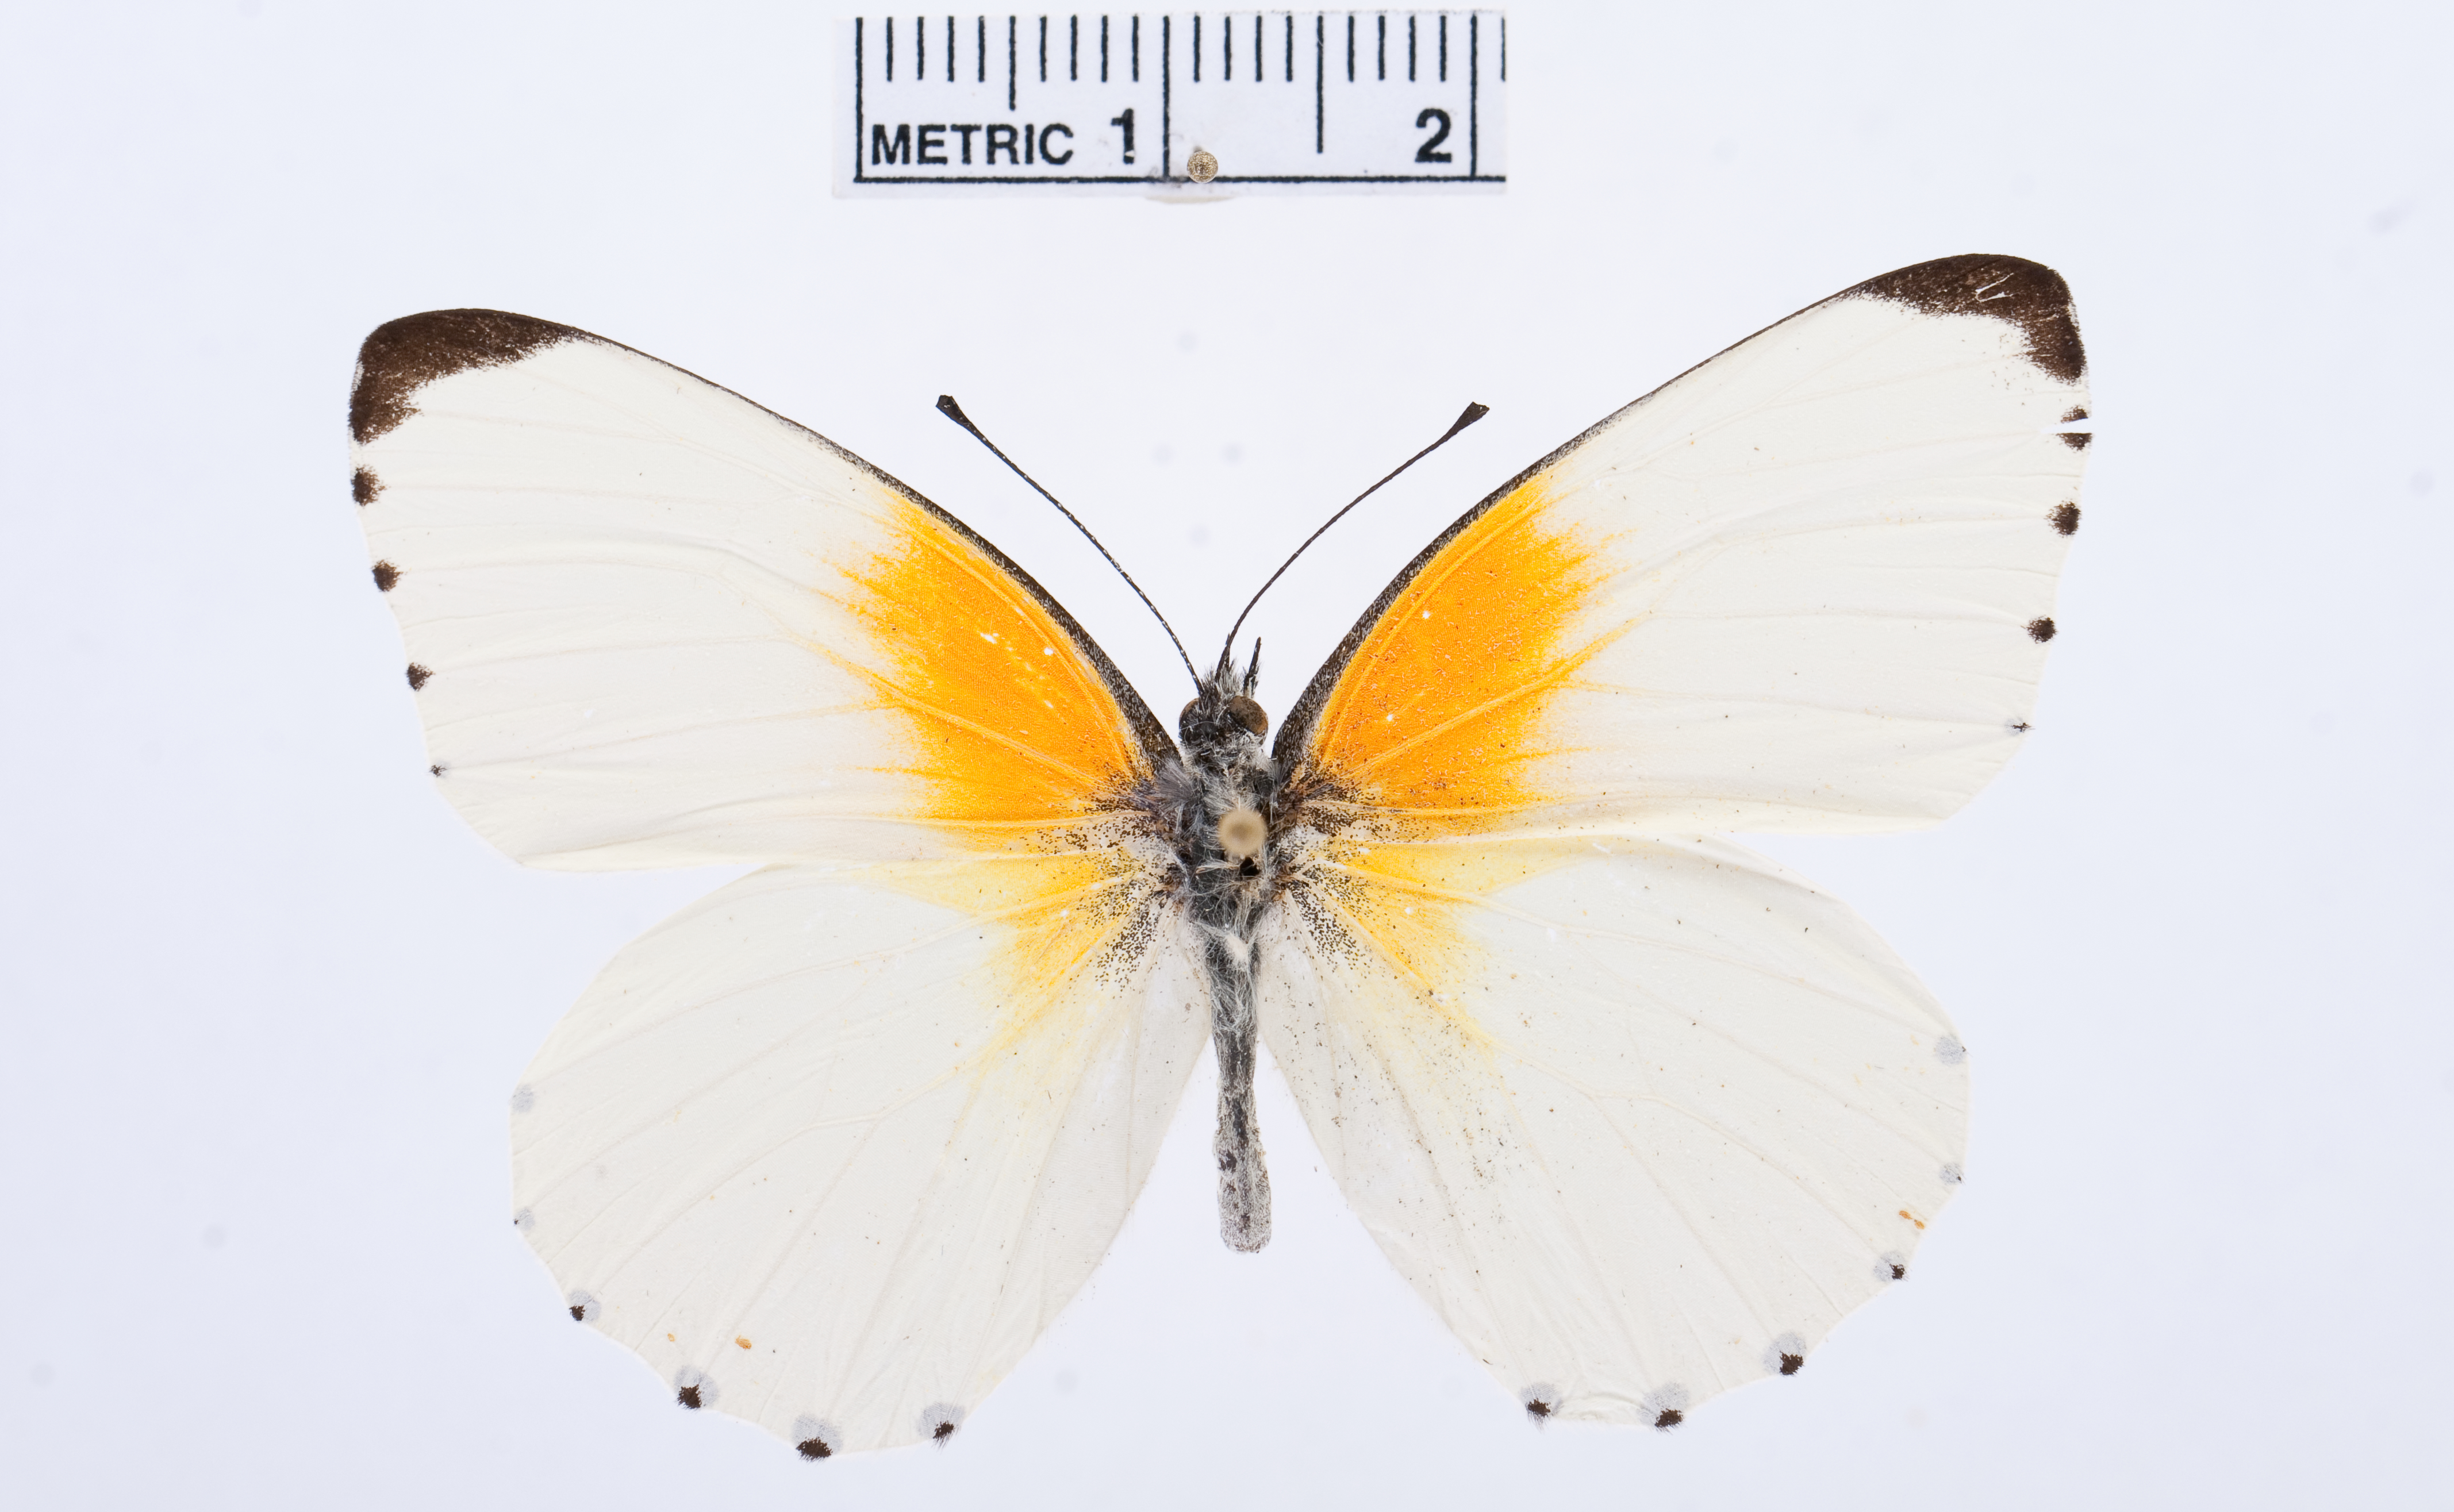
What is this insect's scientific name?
Mylothris rueppellii
